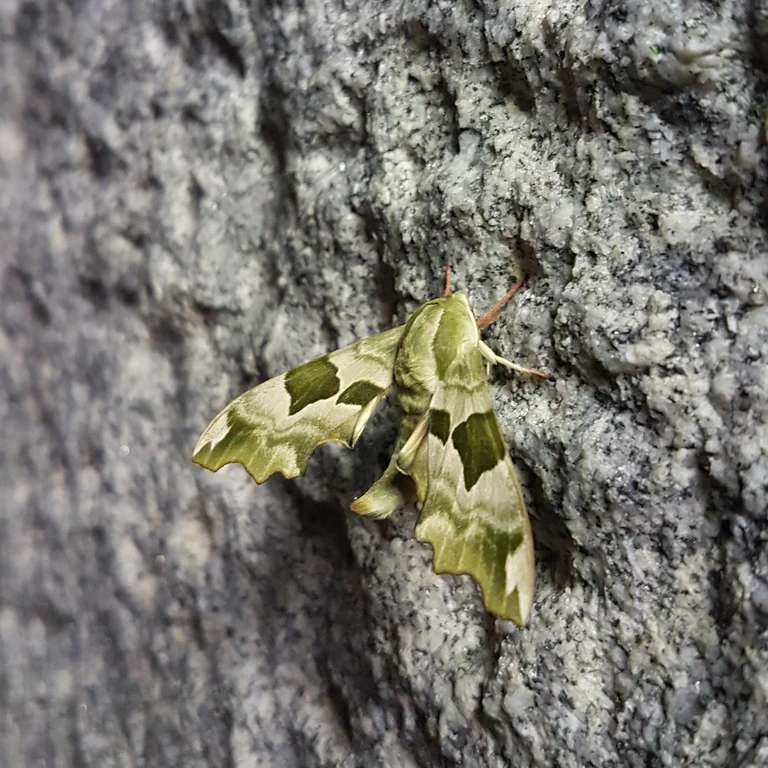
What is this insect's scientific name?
Mimas tiliae
